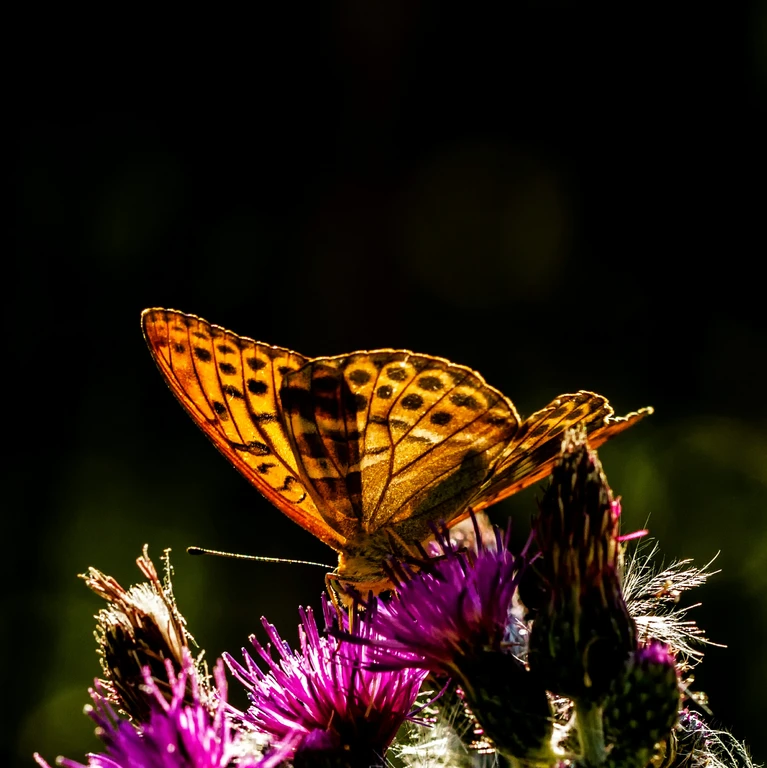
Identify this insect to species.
Argynnis paphia
